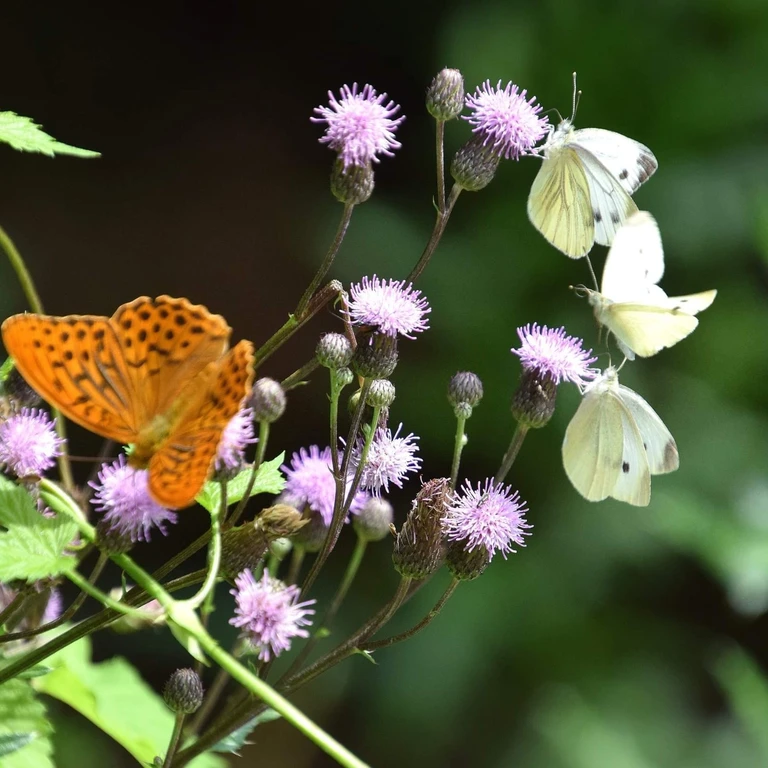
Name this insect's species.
Argynnis paphia
